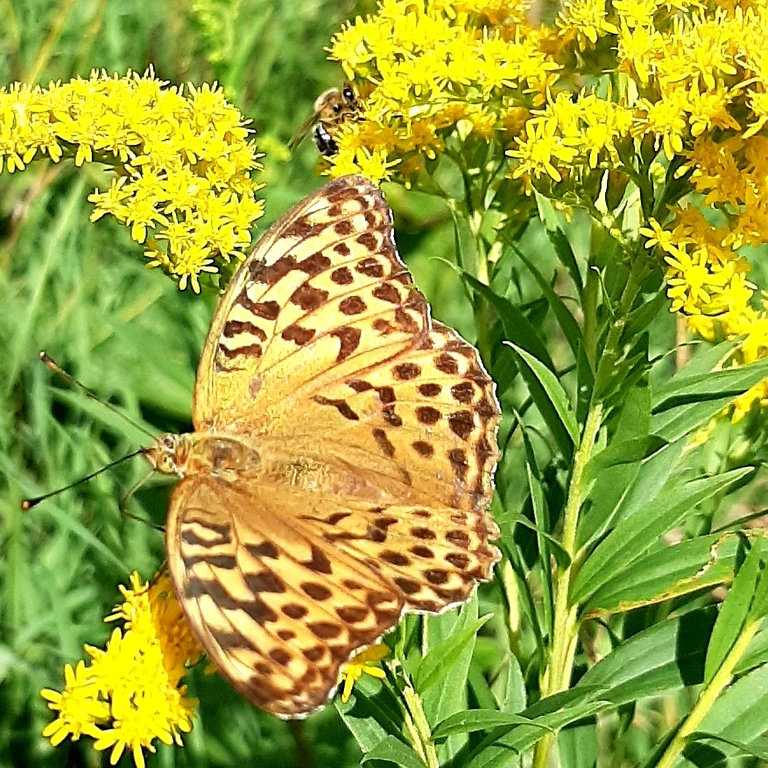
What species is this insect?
Argynnis paphia
